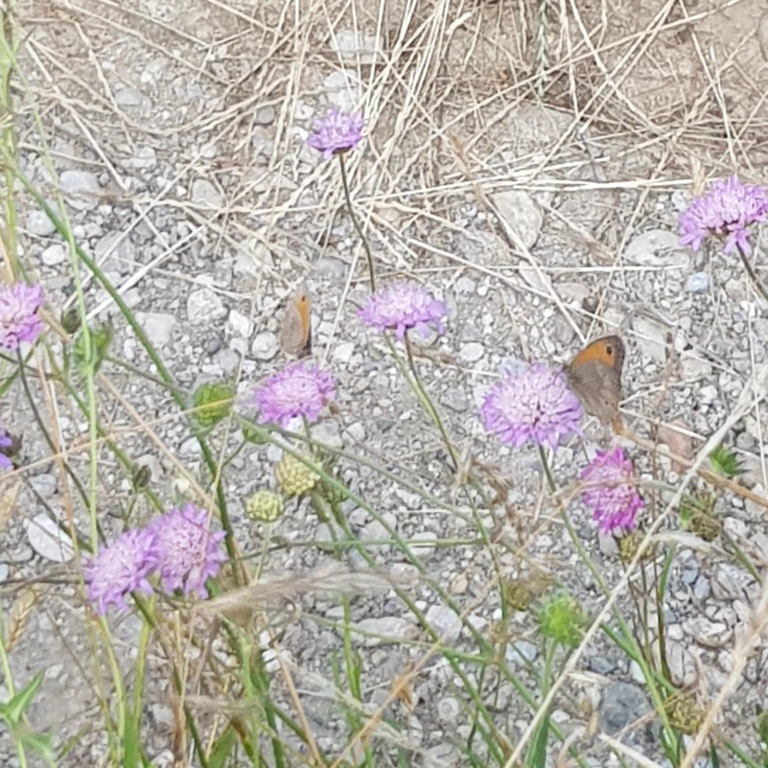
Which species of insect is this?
Maniola jurtina
